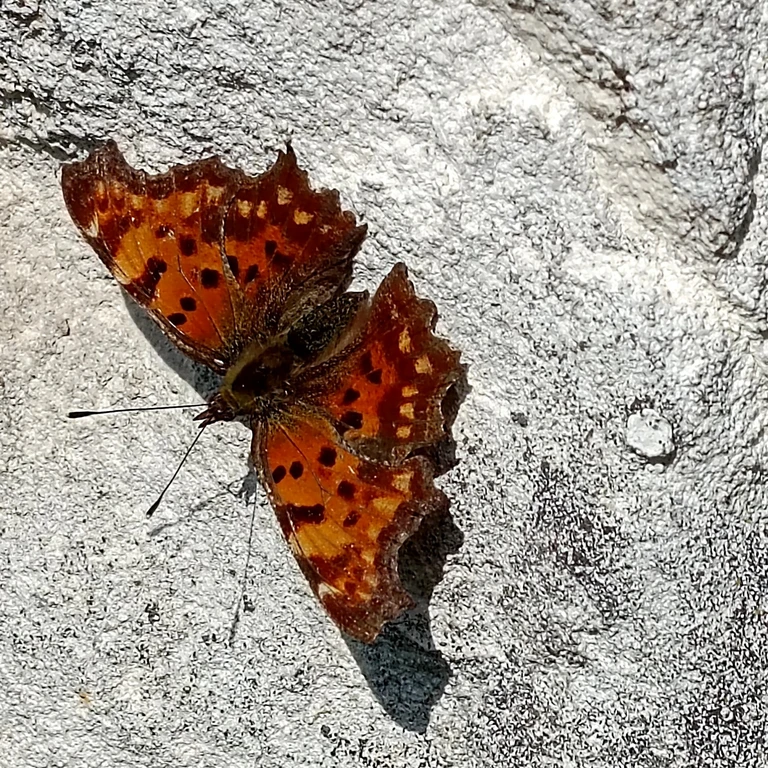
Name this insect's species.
Polygonia c-album
